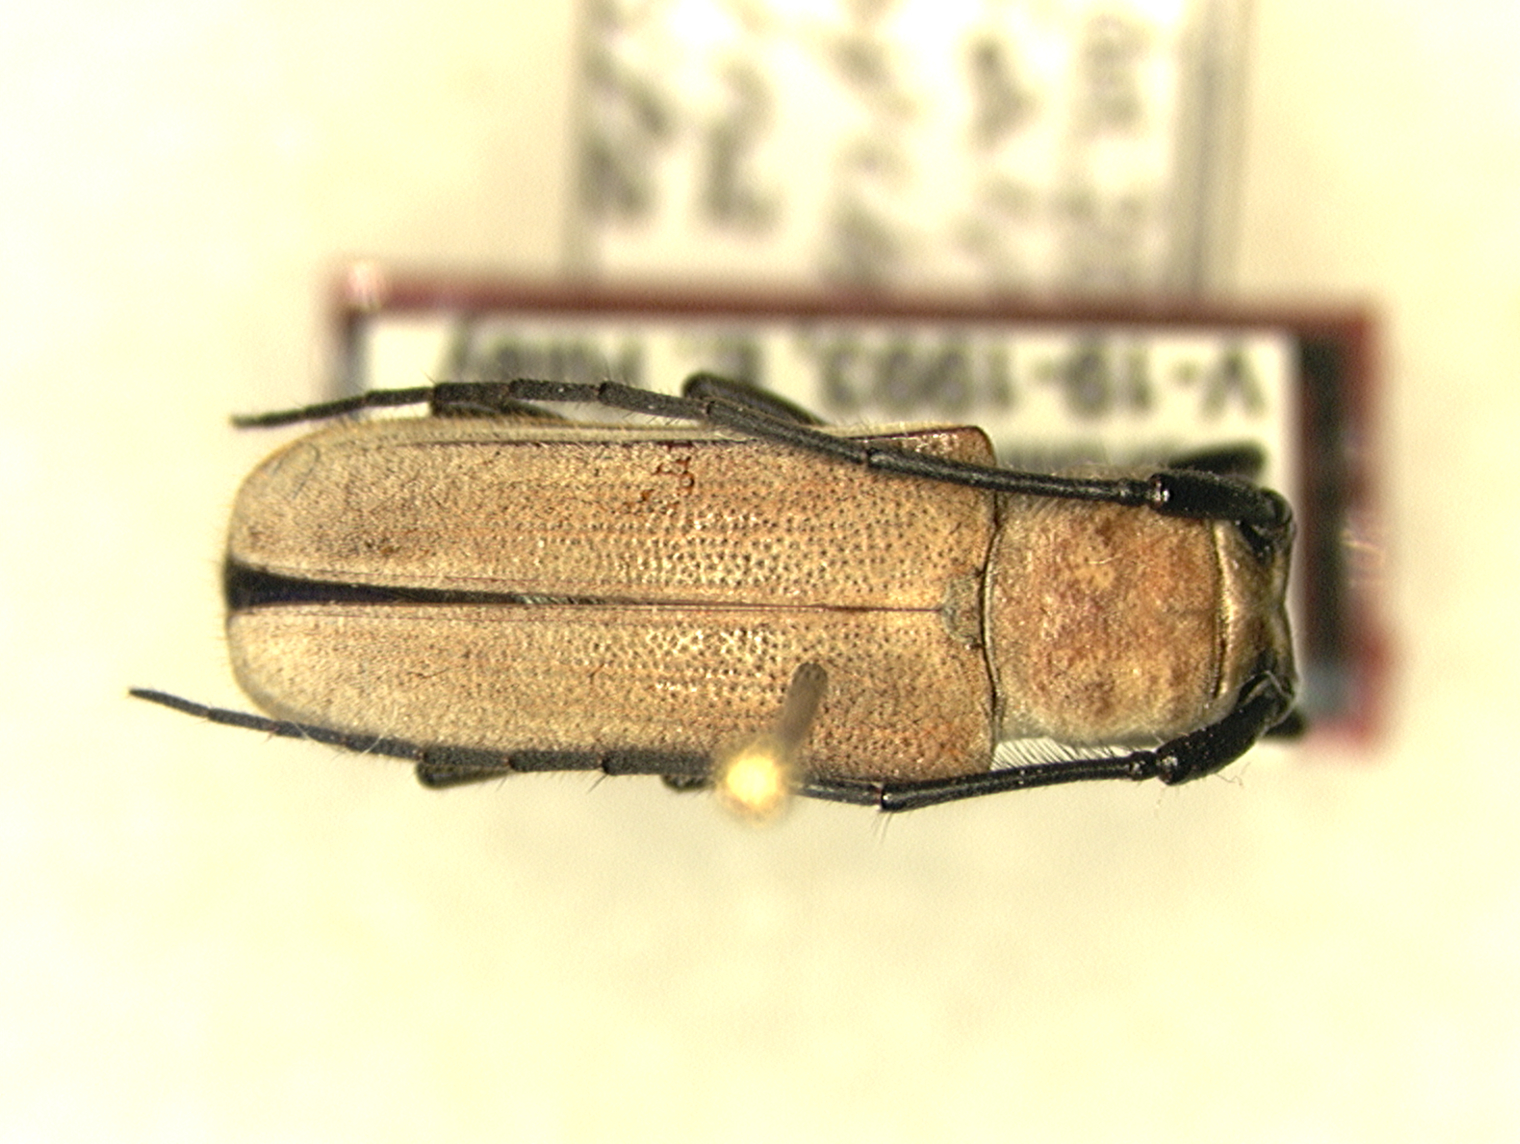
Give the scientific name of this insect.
Iareonycha albisterna
